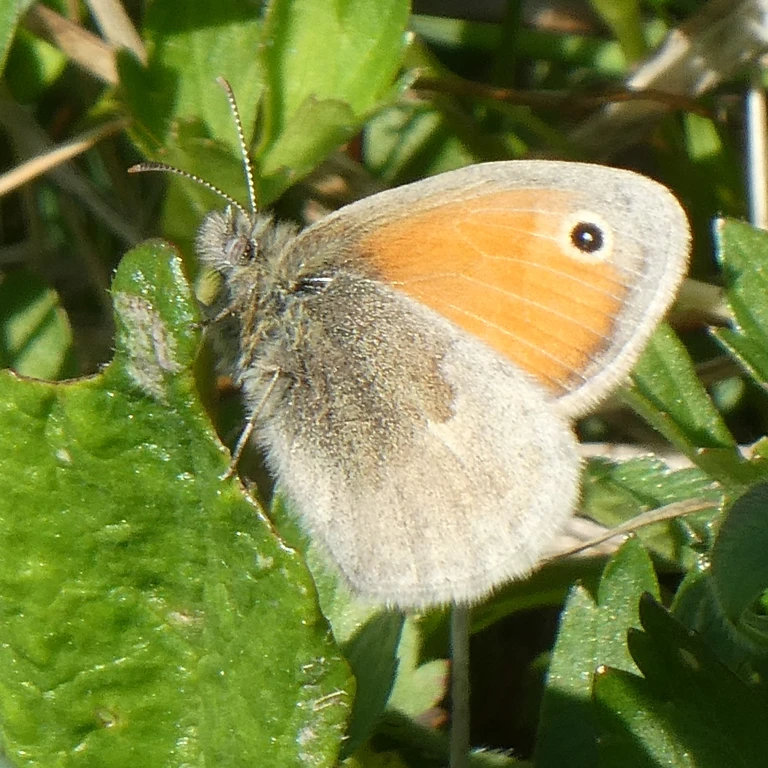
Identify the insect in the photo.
Coenonympha pamphilus
